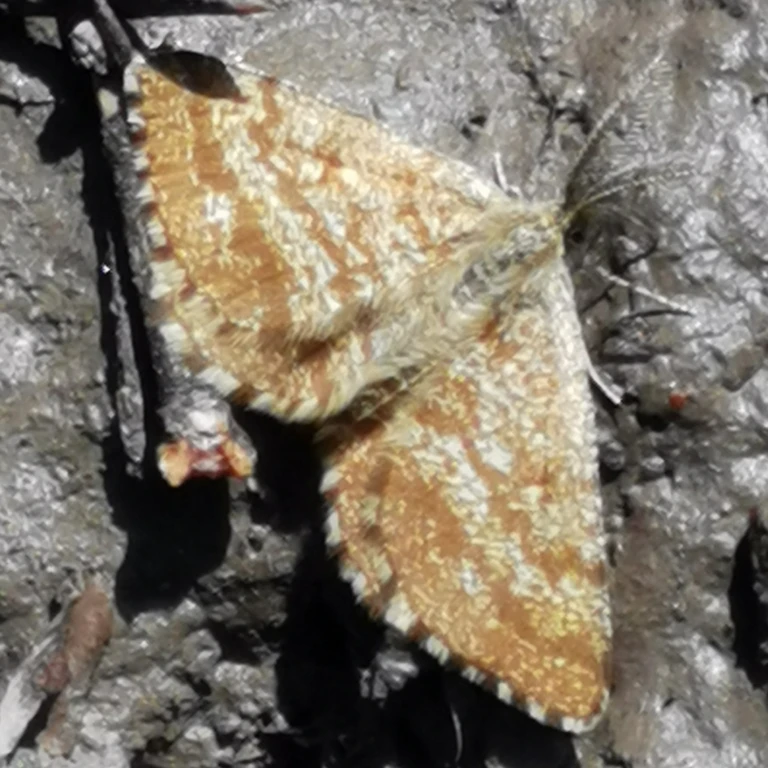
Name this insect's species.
Ematurga atomaria
